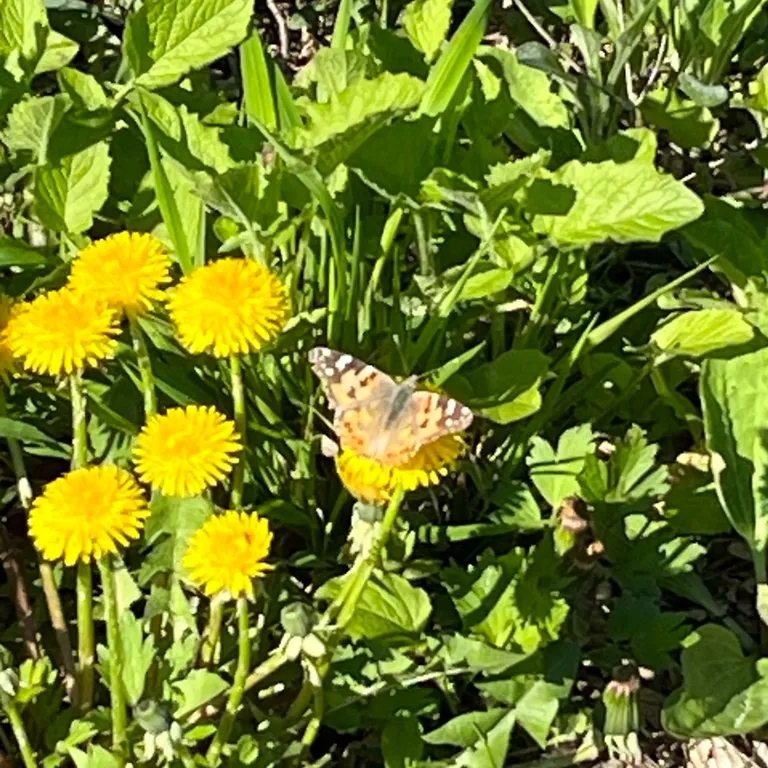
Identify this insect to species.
Vanessa cardui
